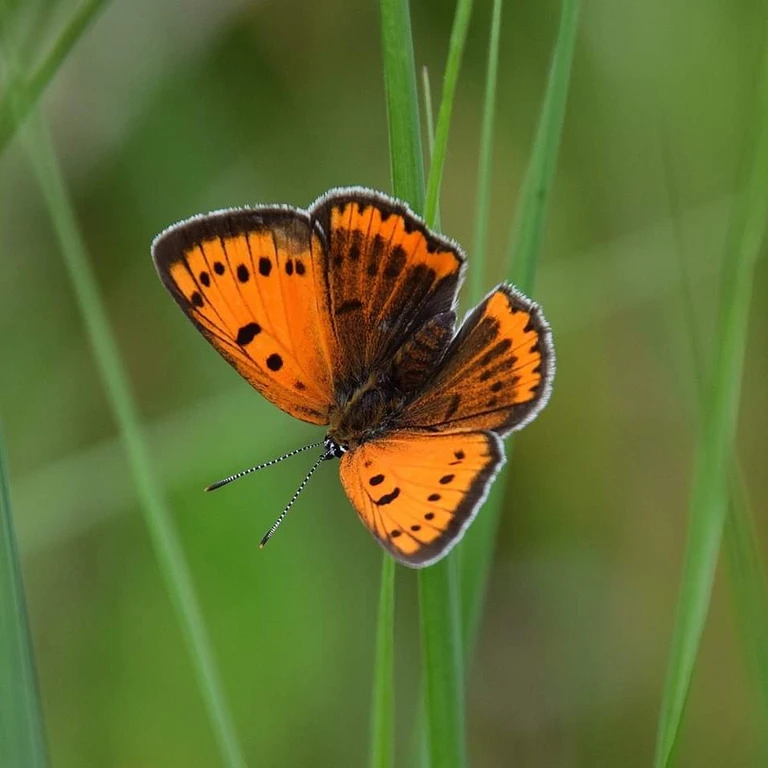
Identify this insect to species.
Lycaena dispar
